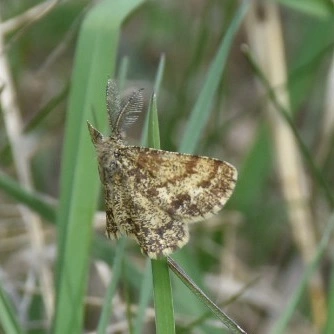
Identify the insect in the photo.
Ematurga atomaria
